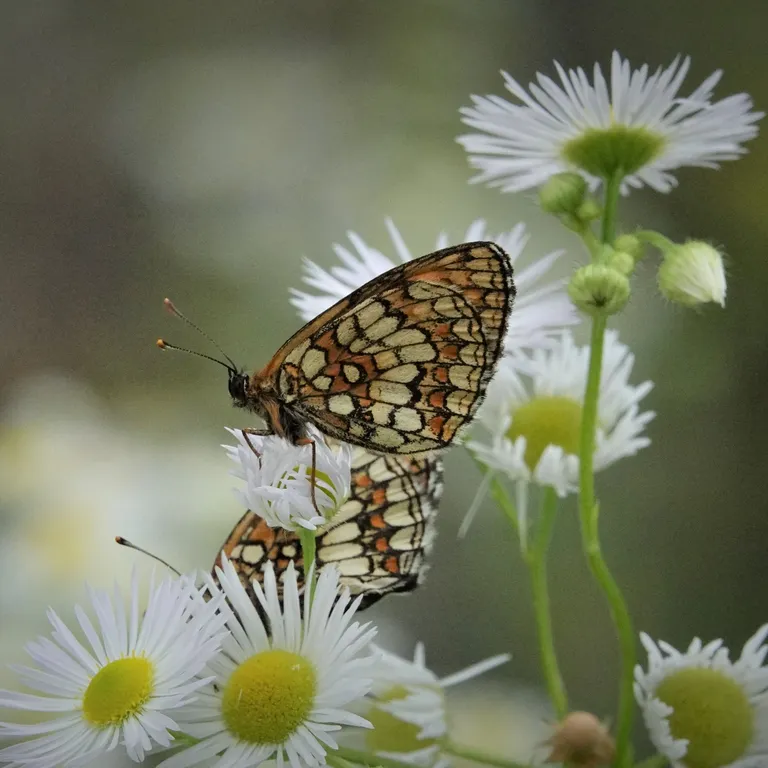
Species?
Melitaea athalia
